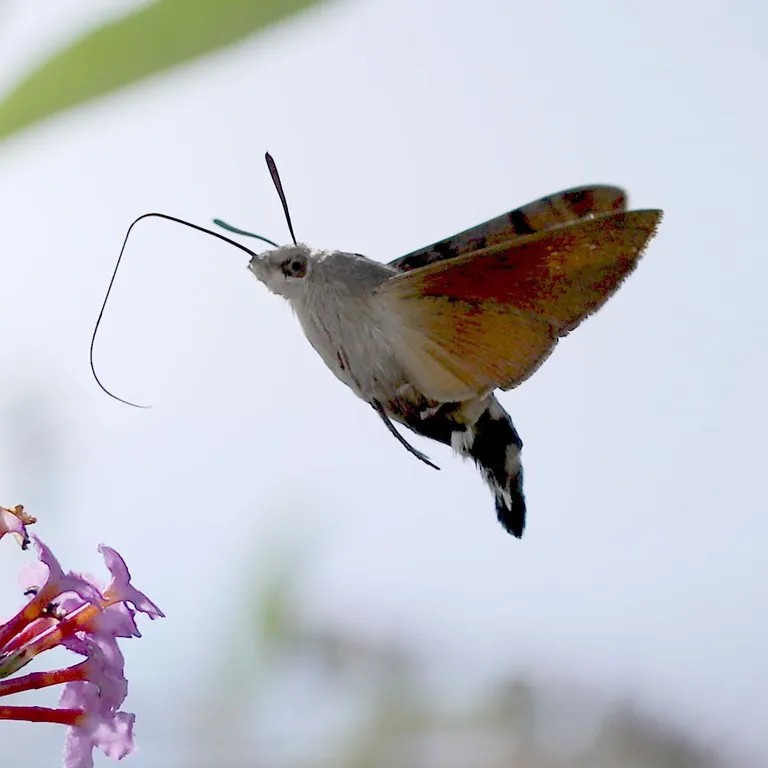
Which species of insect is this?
Macroglossum stellatarum
